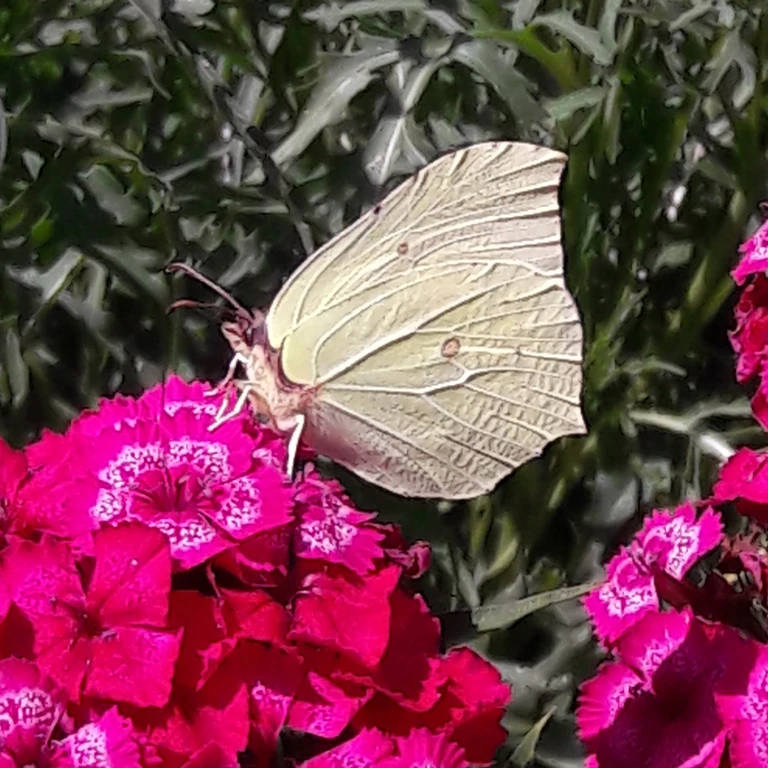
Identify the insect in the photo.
Gonepteryx rhamni
